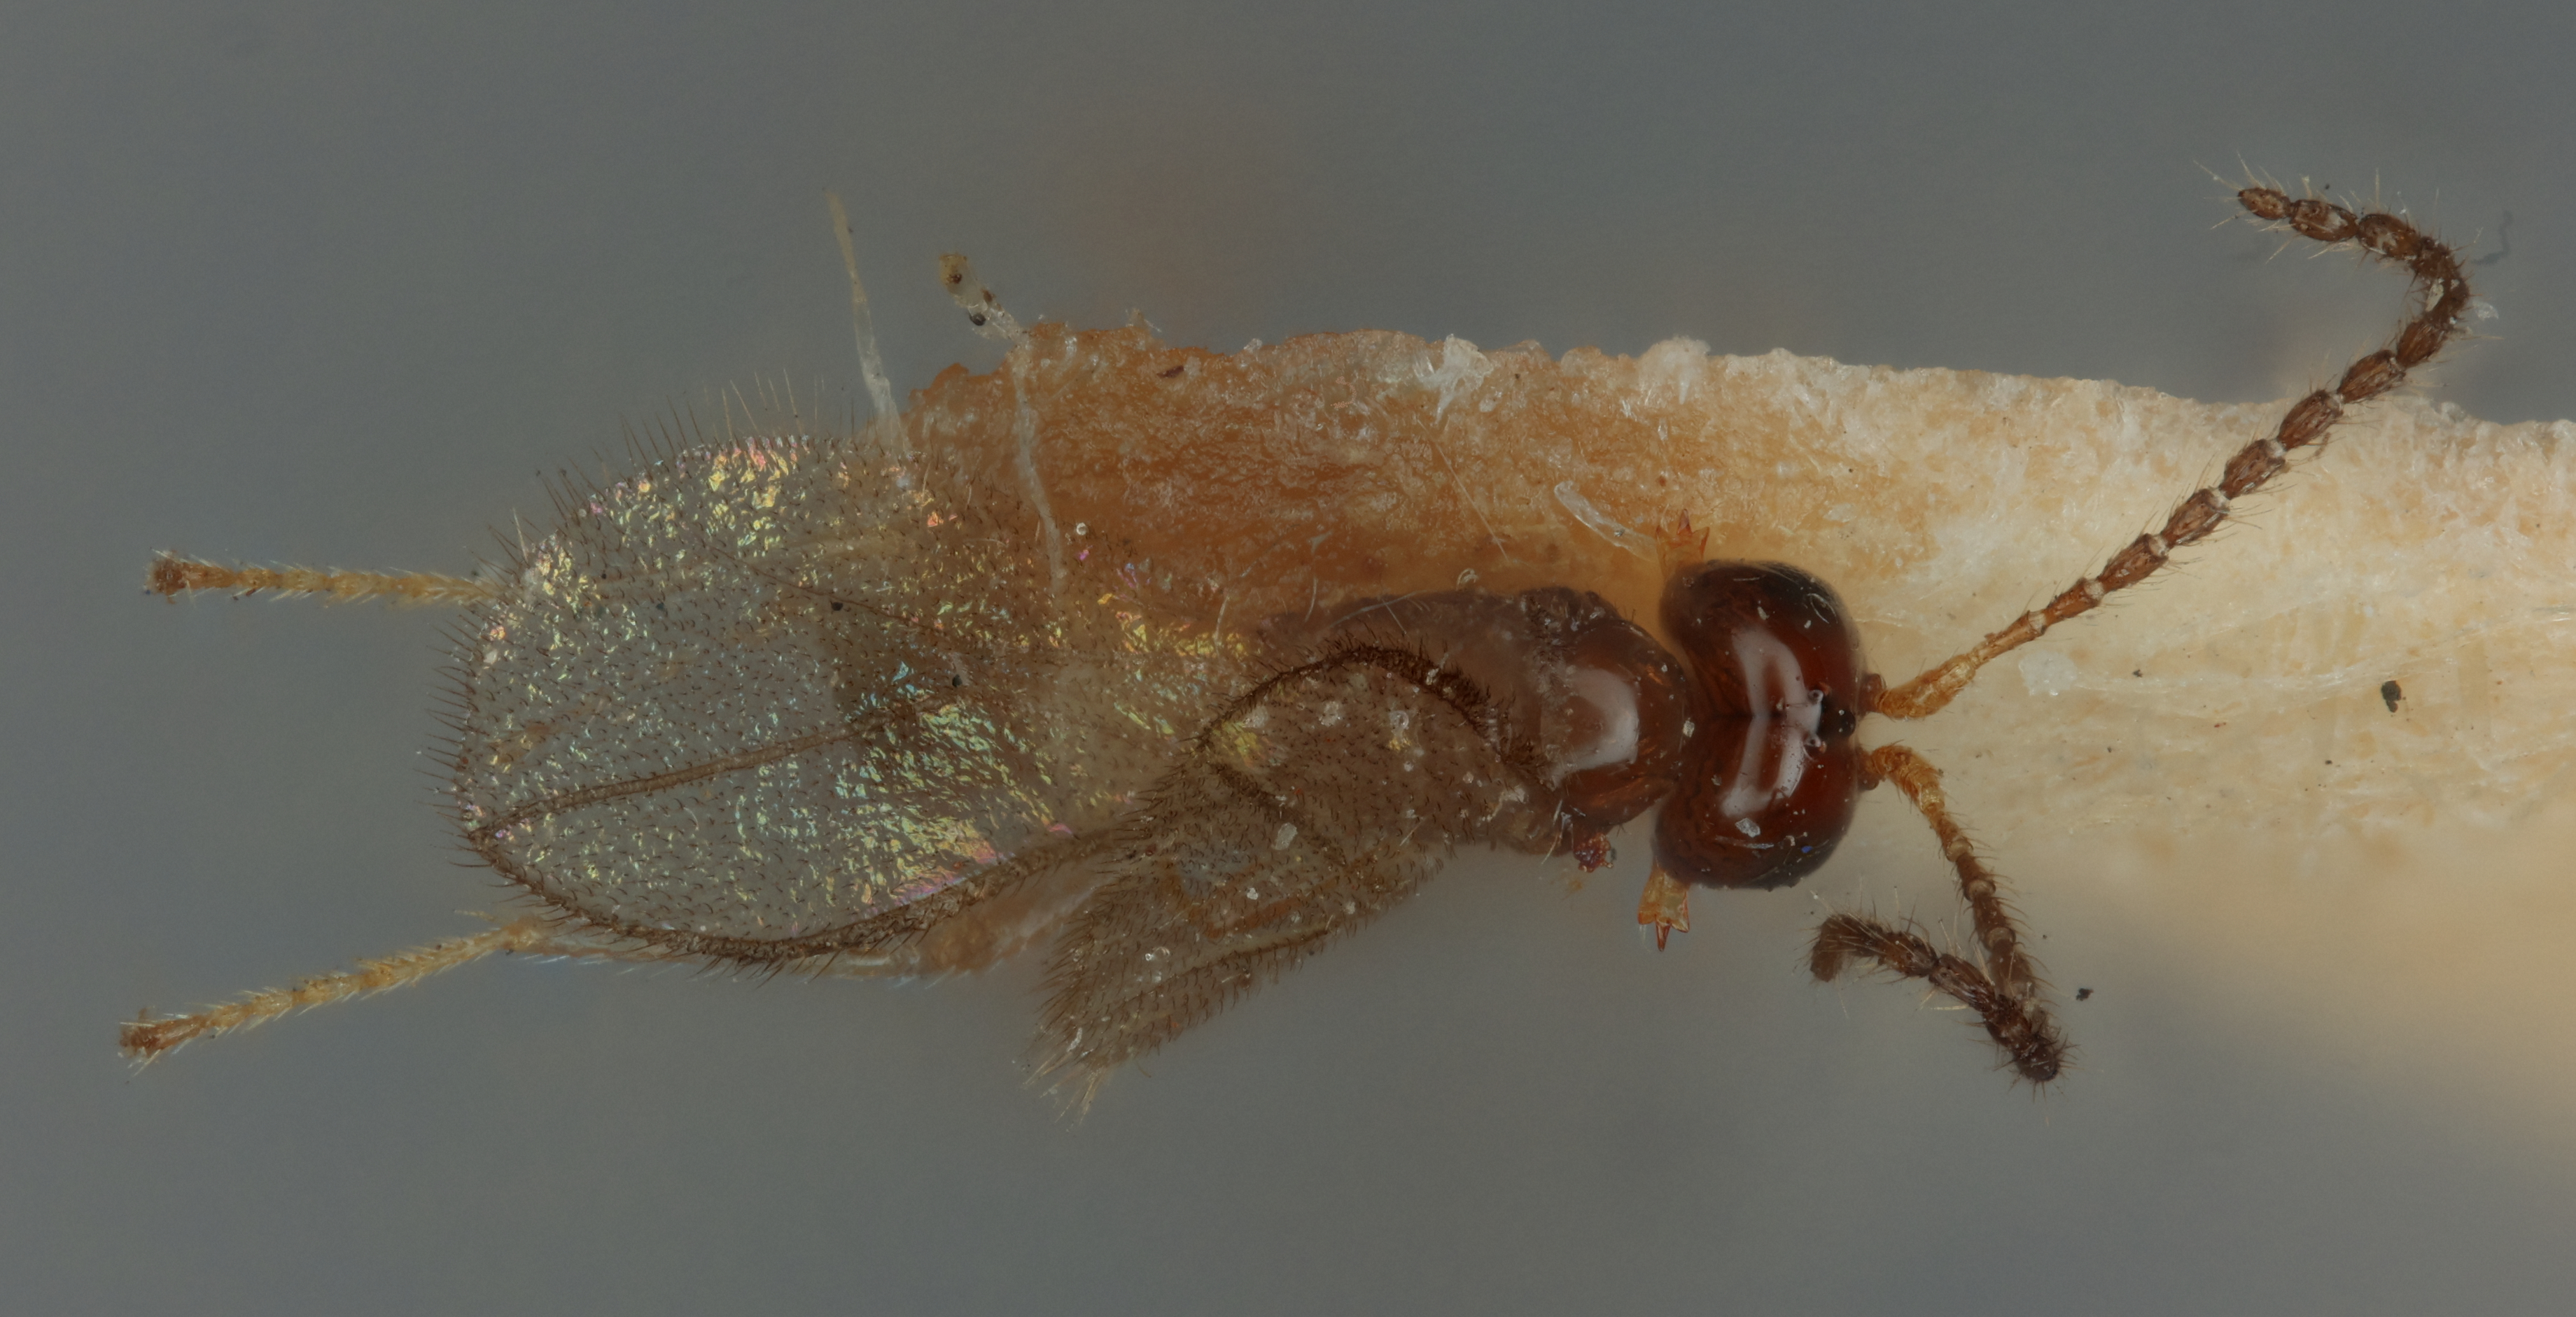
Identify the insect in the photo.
Aspilota foutsi
